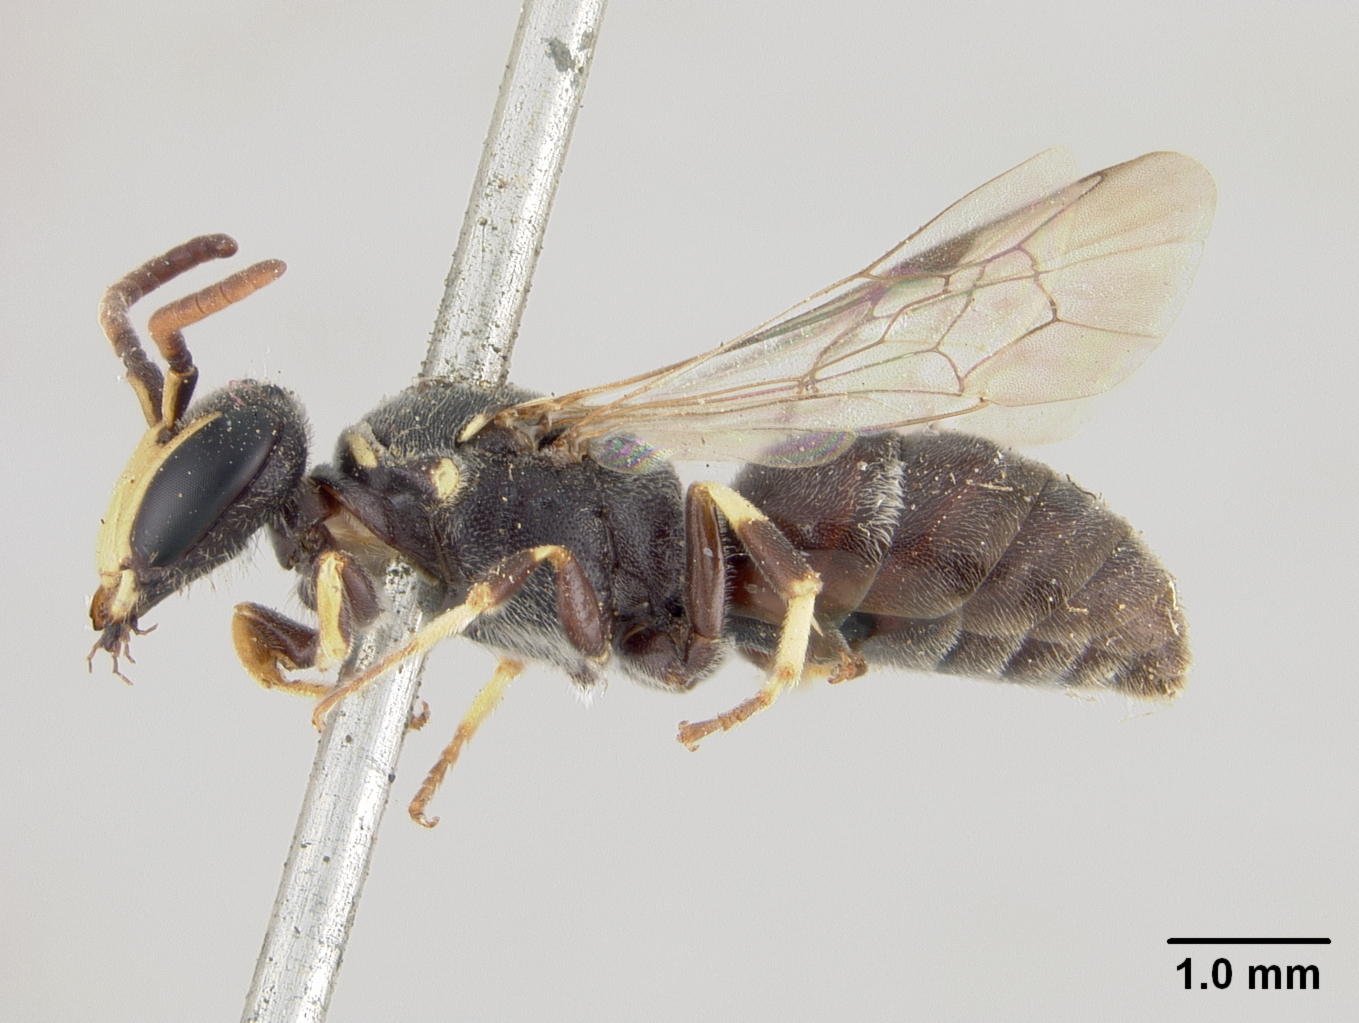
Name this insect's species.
Prosopis coquilletti
